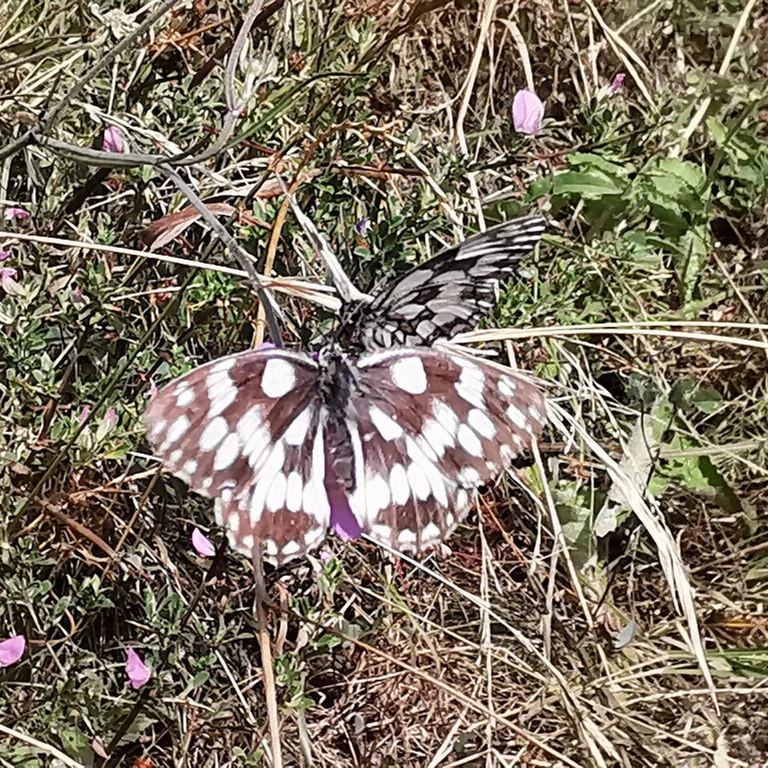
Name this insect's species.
Melanargia galathea
